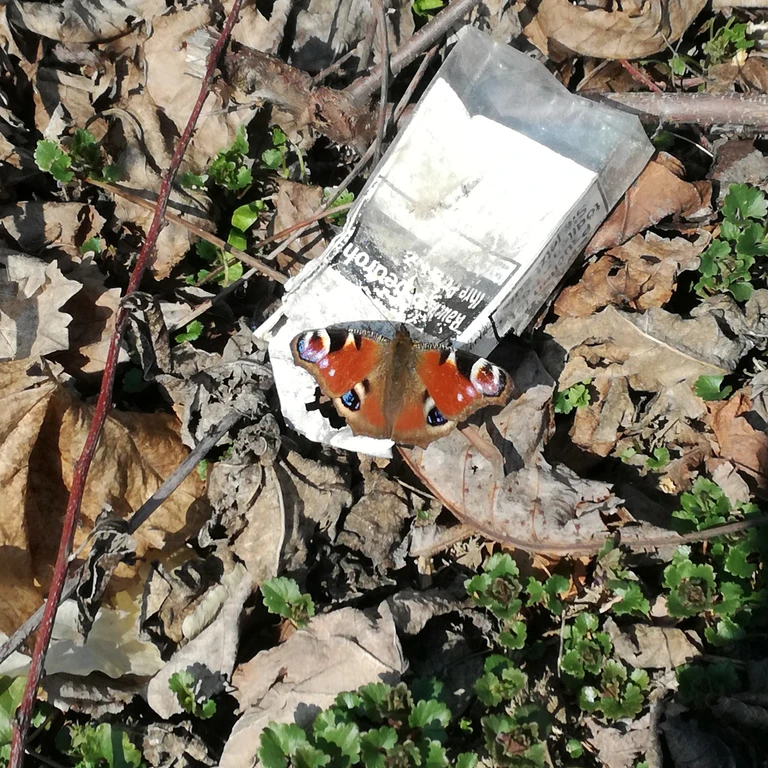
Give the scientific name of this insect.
Aglais io
